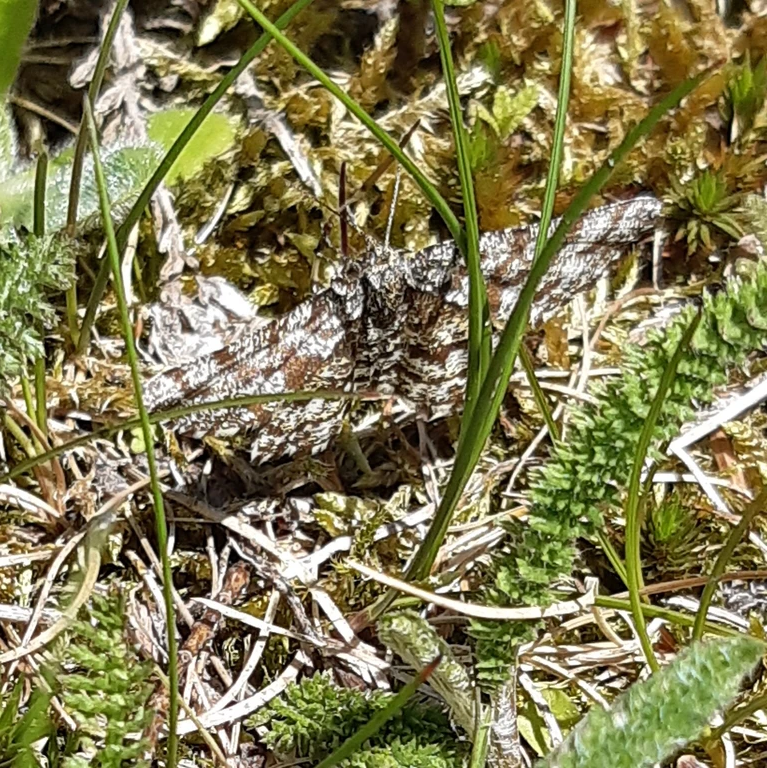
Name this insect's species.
Ematurga atomaria
